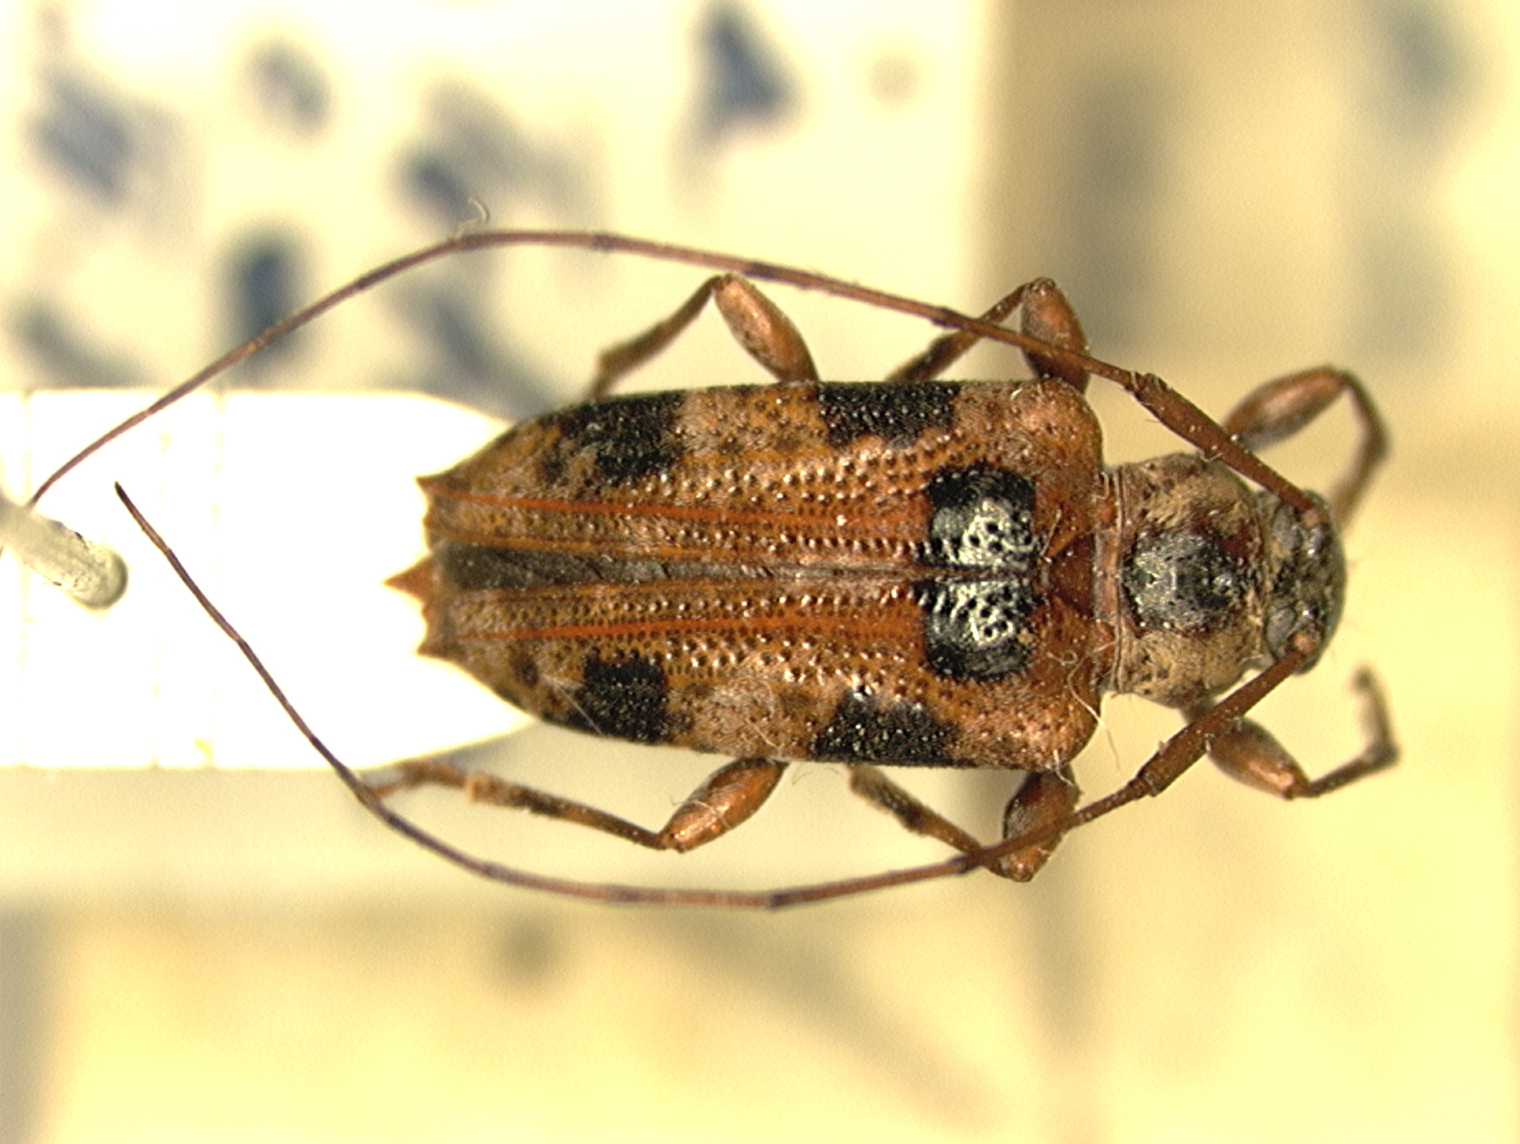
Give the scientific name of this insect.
Alcidion quinquemaculatum (also Nealcidion quinquemaculatum)
